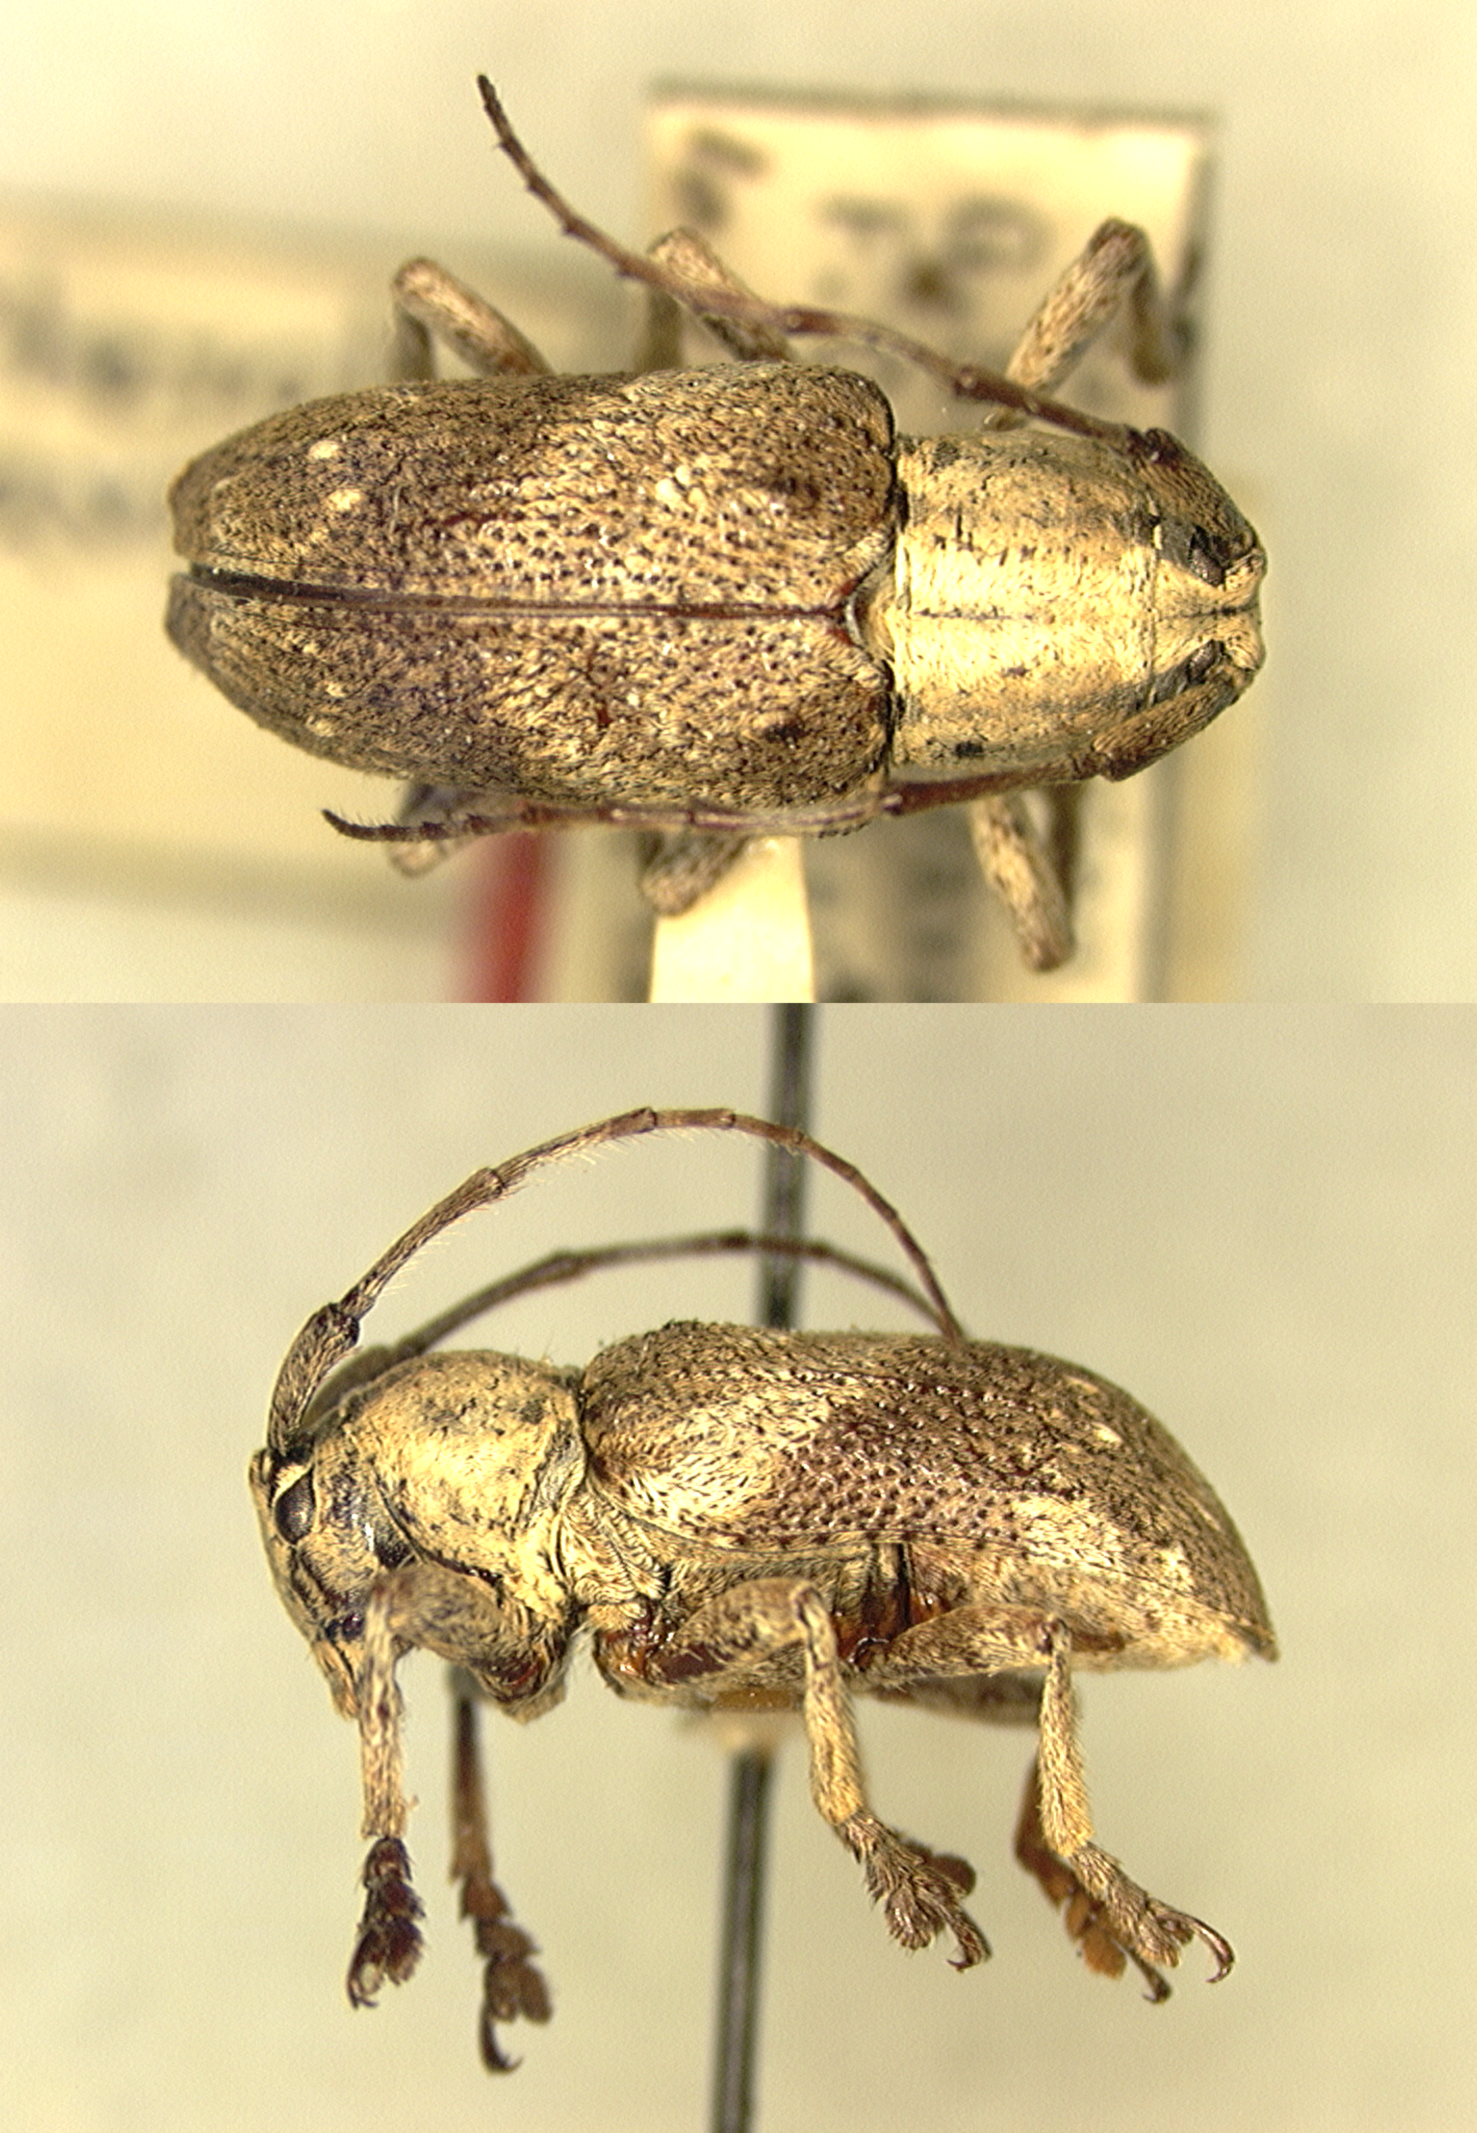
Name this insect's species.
Pterolophia javicola
